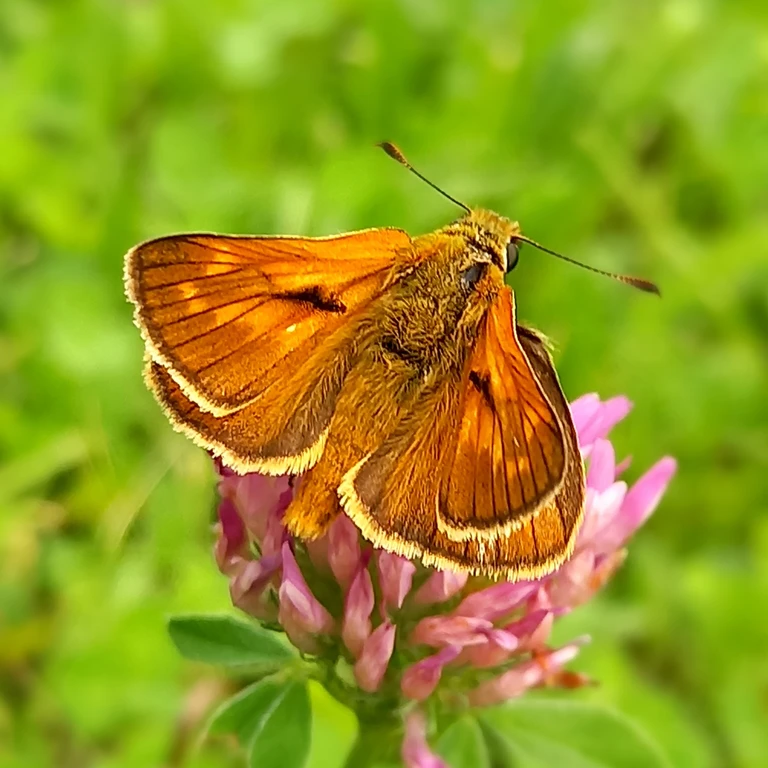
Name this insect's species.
Ochlodes sylvanus (also Ochlodes venata)
